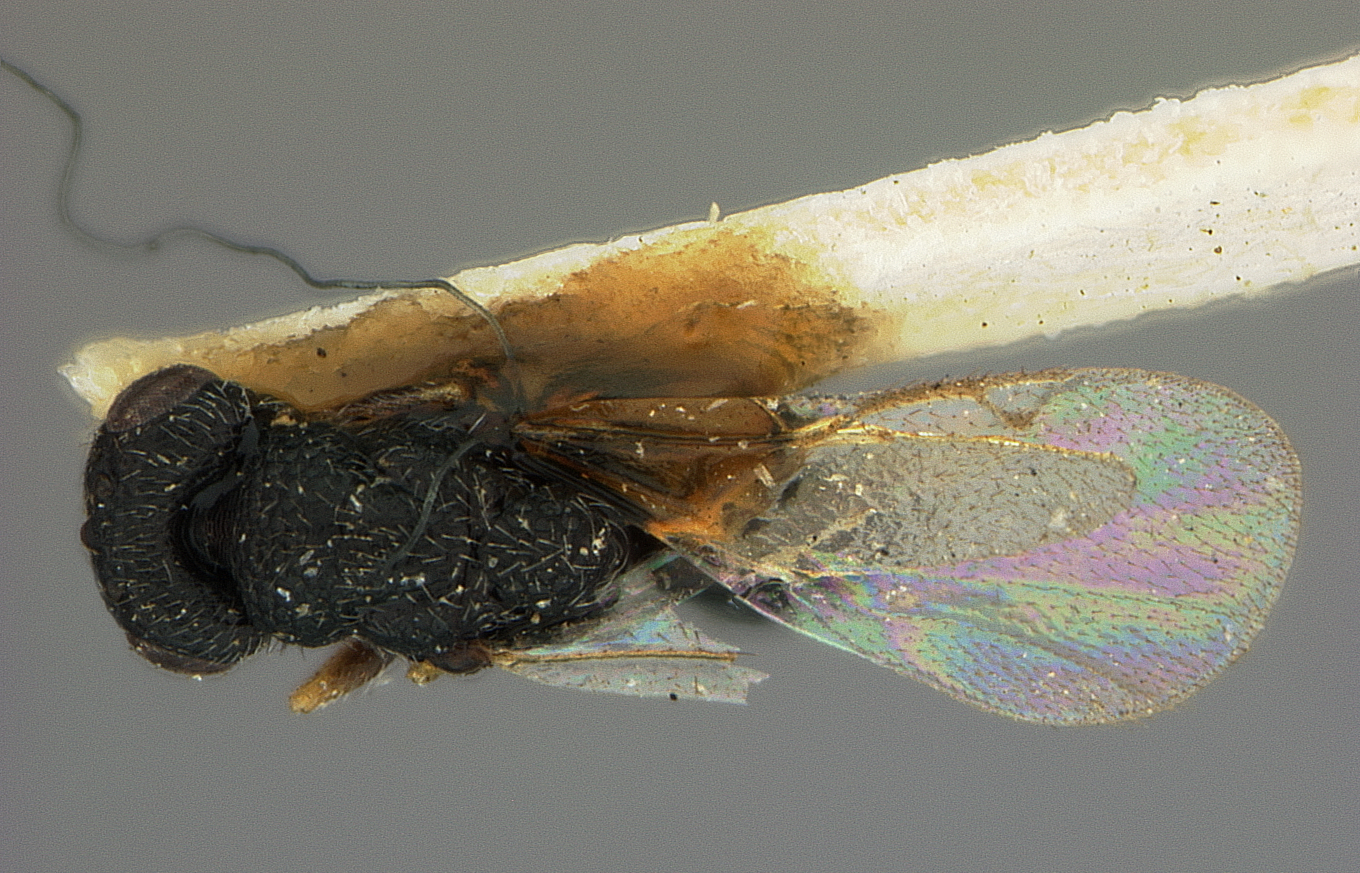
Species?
Eurytoma stigmi
